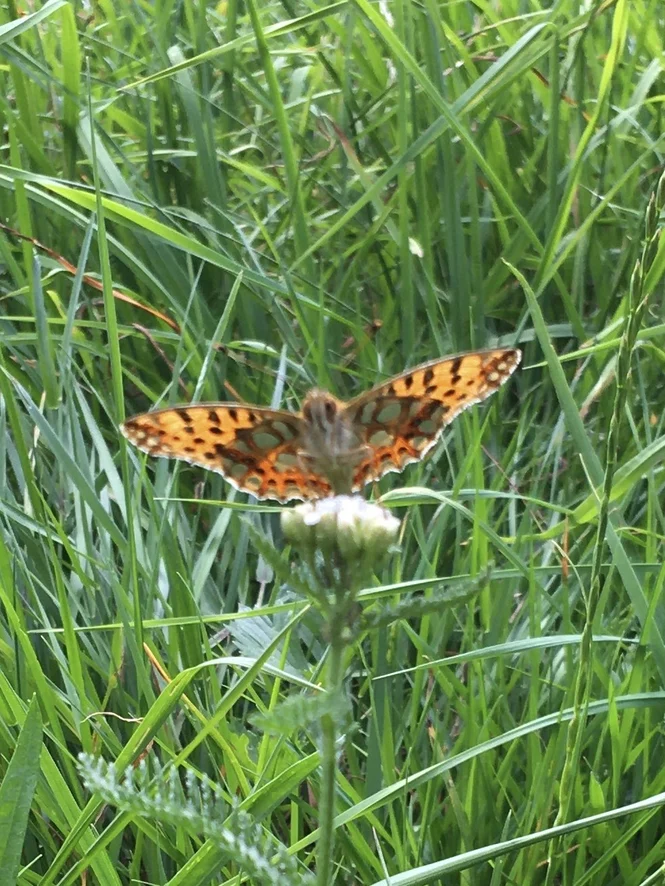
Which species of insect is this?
Issoria lathonia
